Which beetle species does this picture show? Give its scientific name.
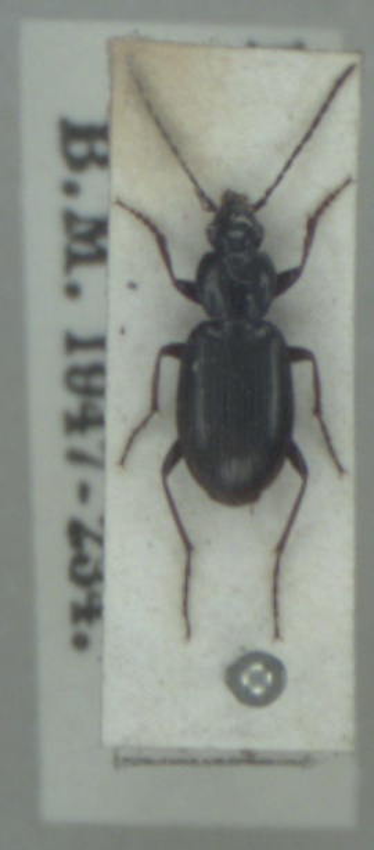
Agonum fuliginosum
